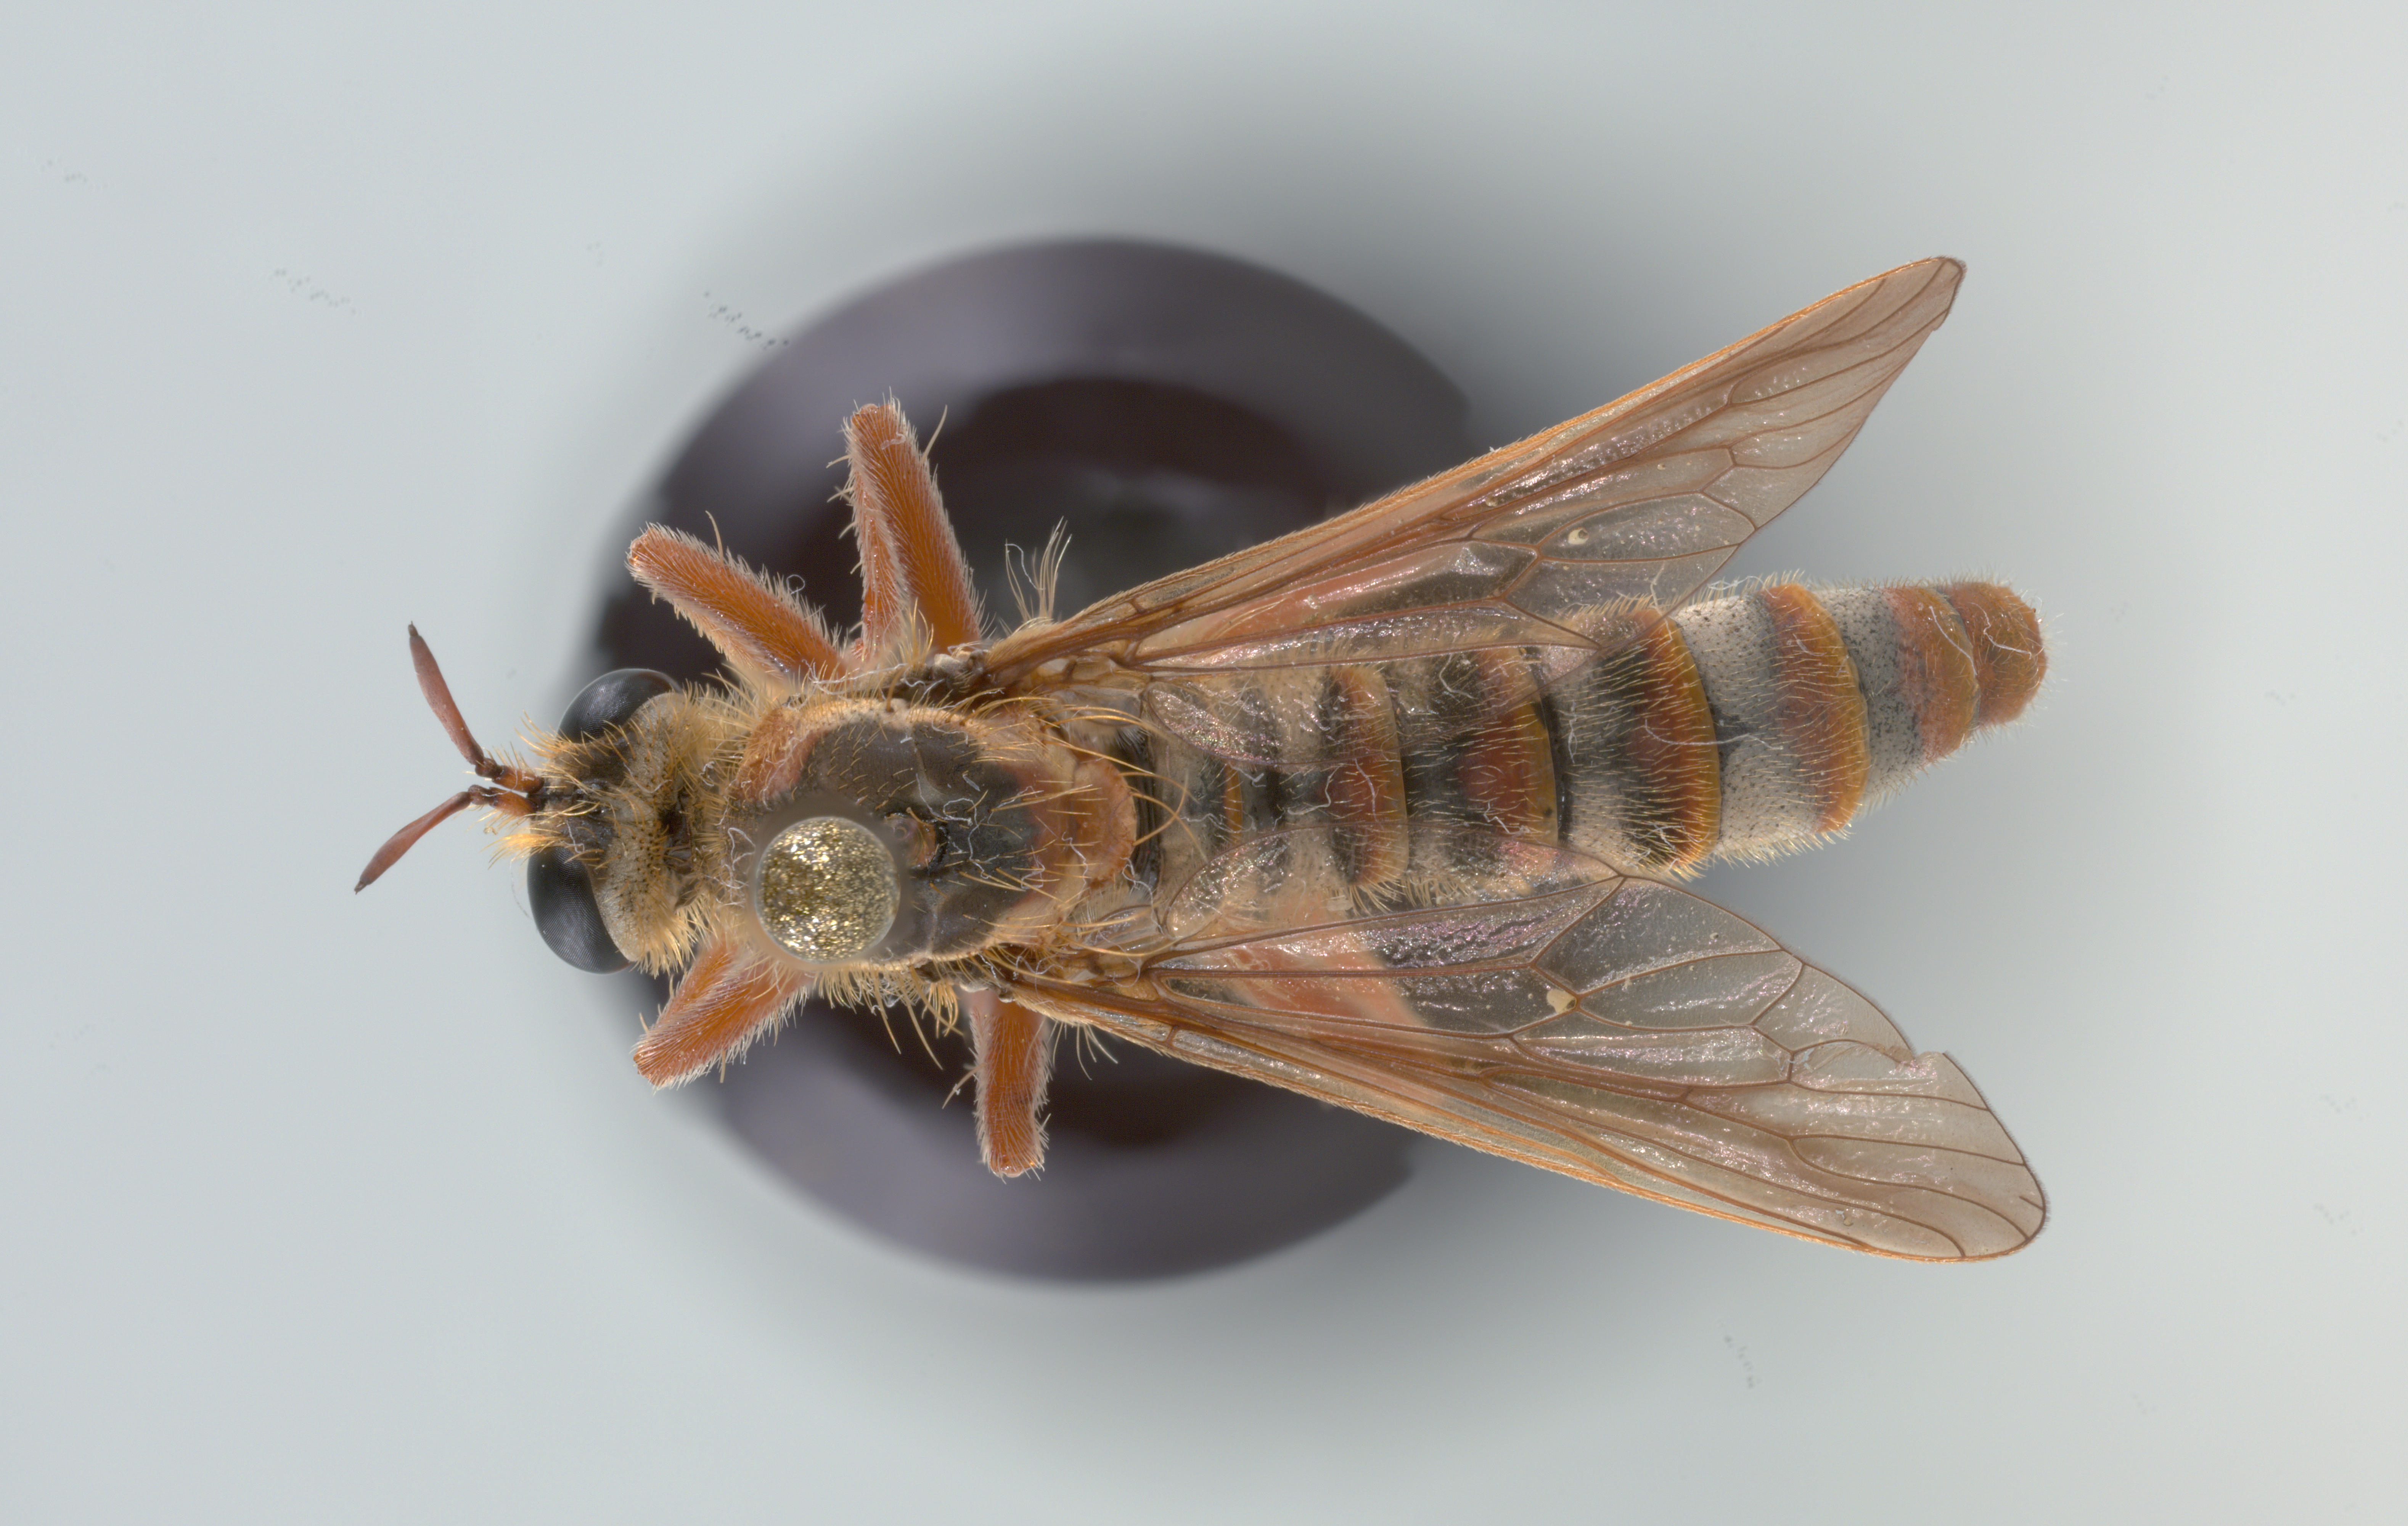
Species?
Scylaticus costalis
